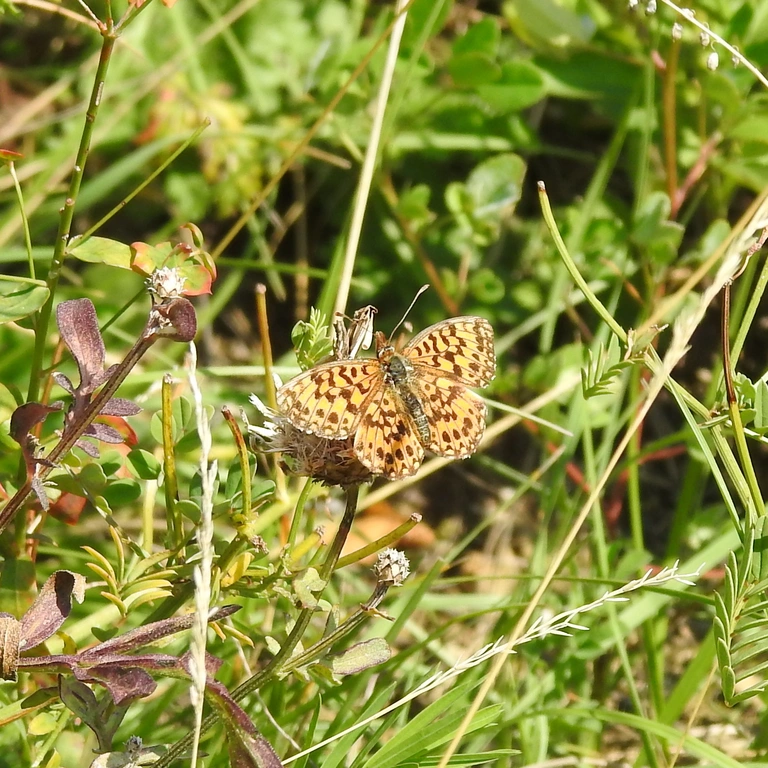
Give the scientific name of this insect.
Boloria dia
